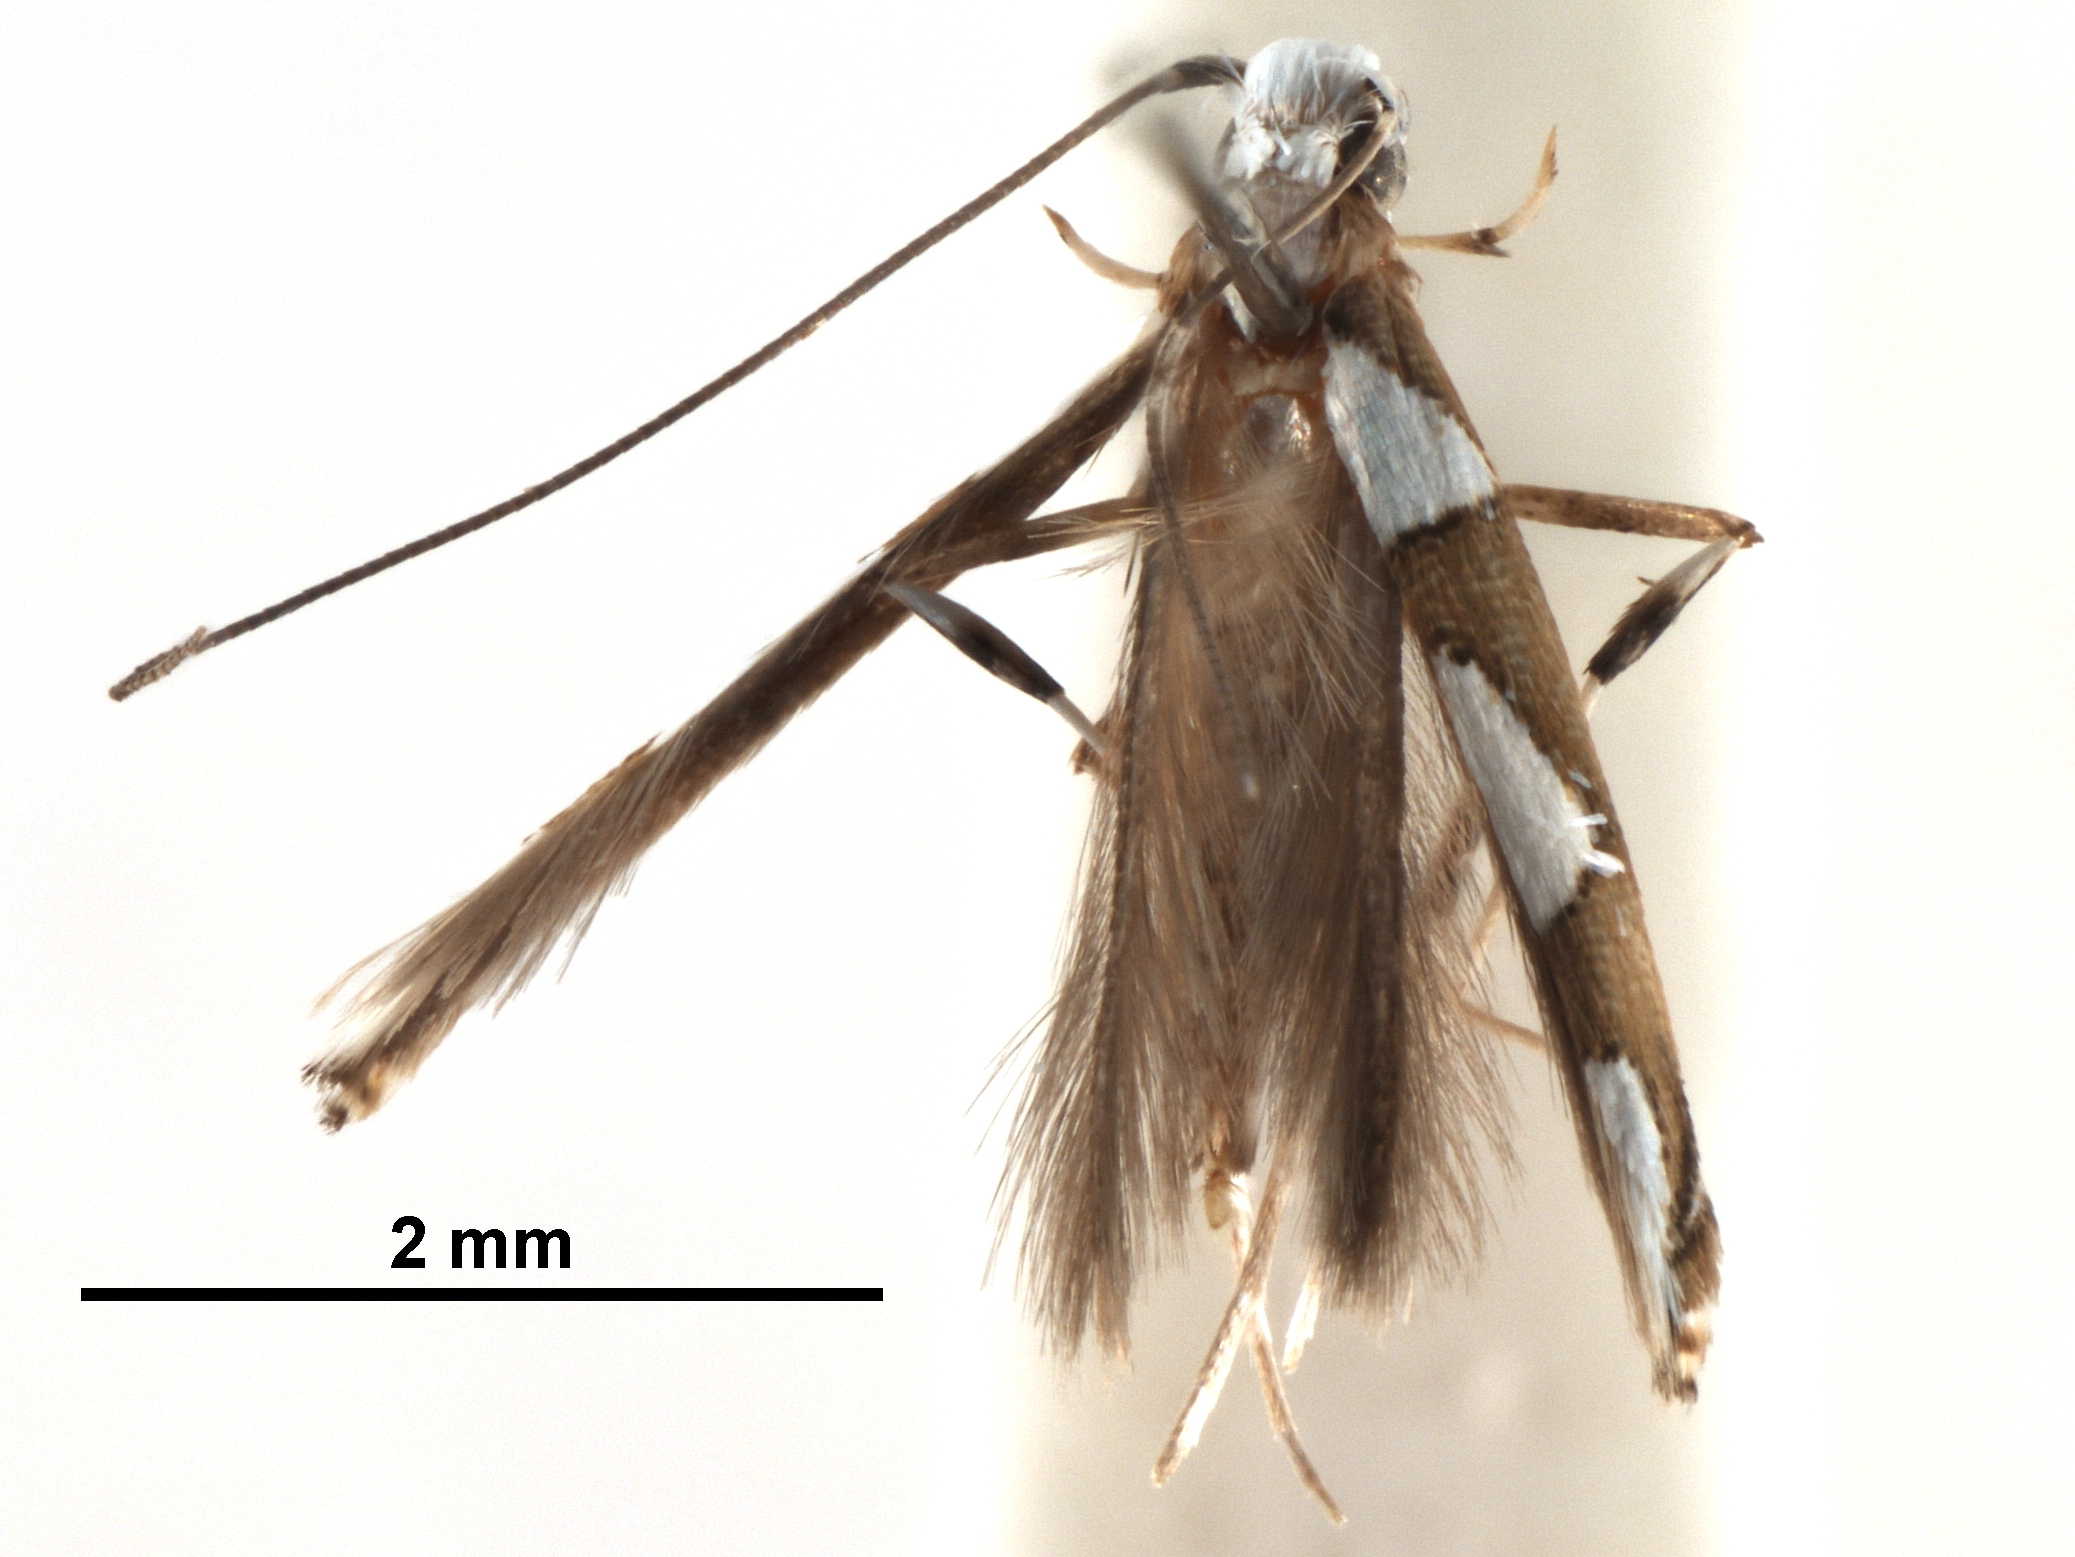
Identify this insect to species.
Dialectica sanctaecrucis
